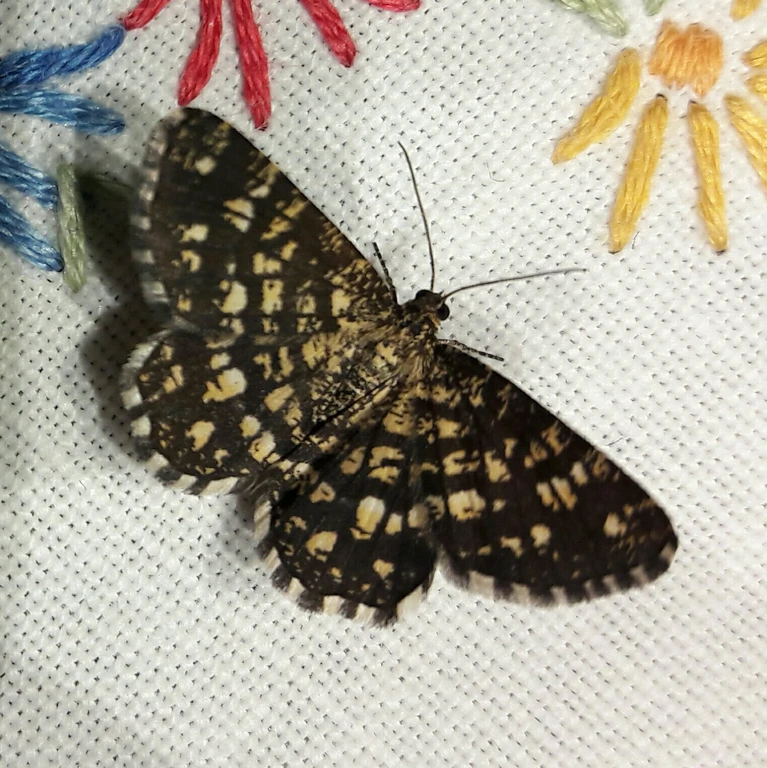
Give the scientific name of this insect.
Chiasmia clathrata
